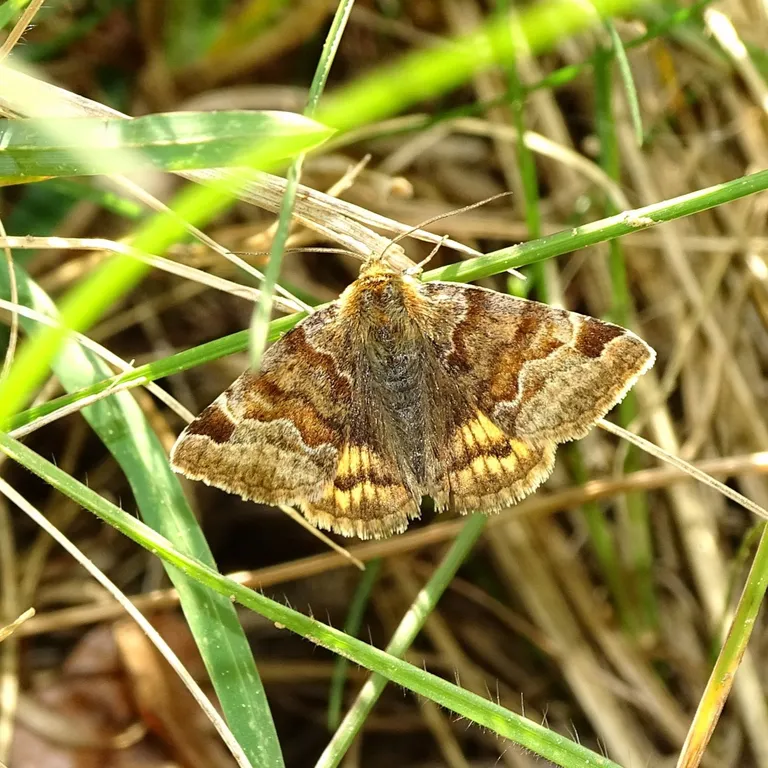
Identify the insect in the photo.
Euclidia glyphica
